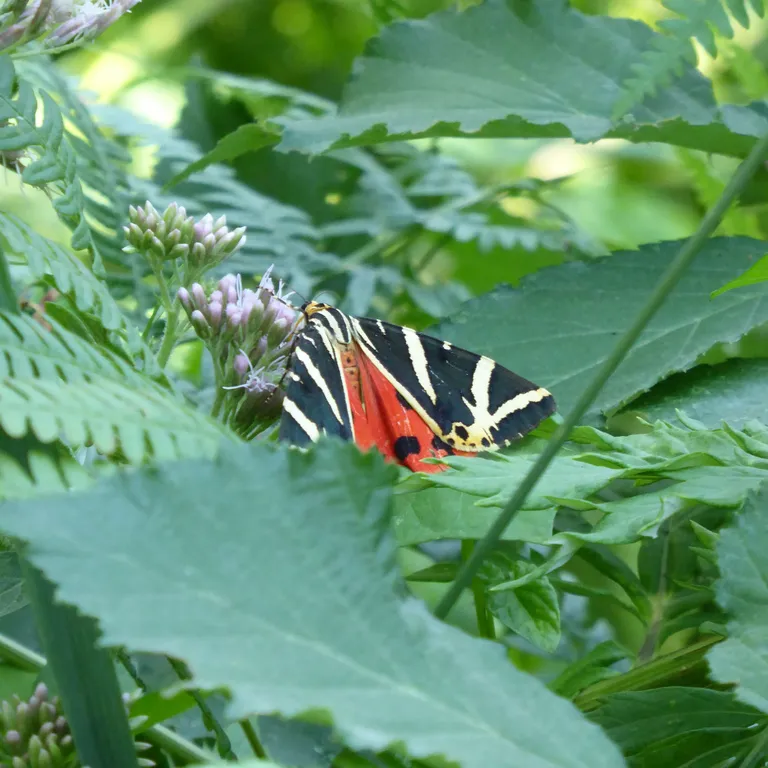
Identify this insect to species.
Euplagia quadripunctaria
